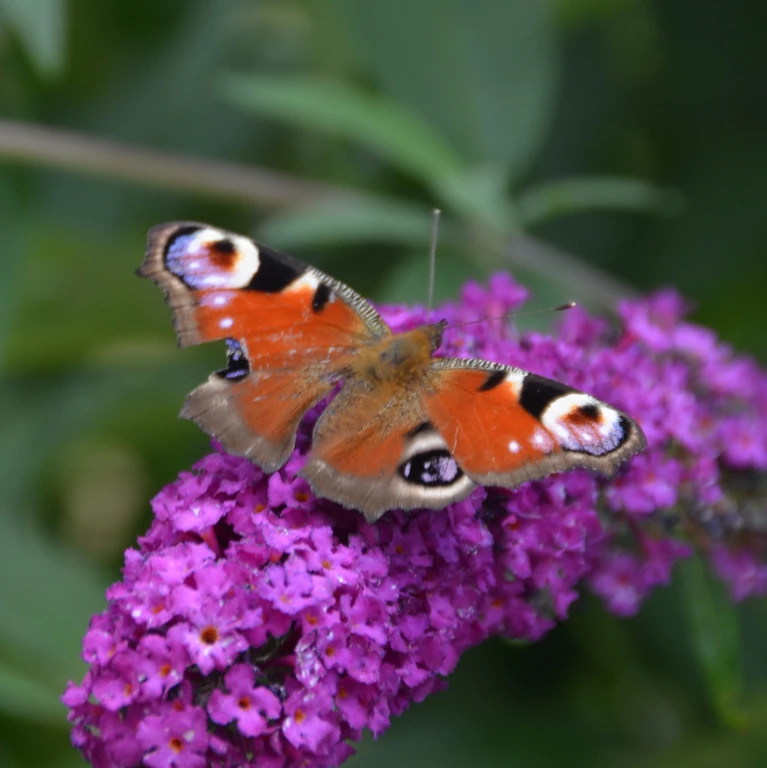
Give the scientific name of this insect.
Aglais io
